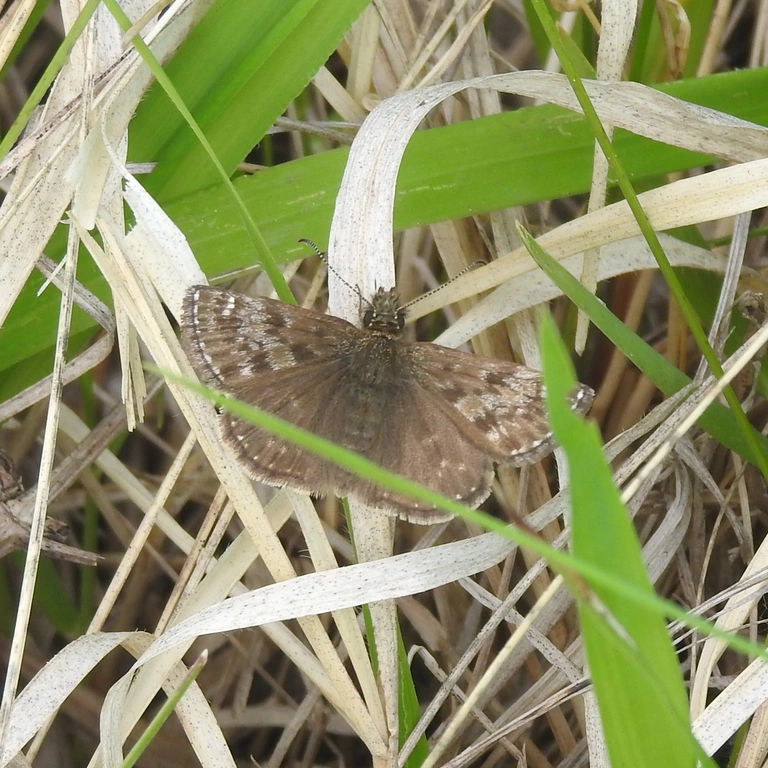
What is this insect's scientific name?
Erynnis tages
